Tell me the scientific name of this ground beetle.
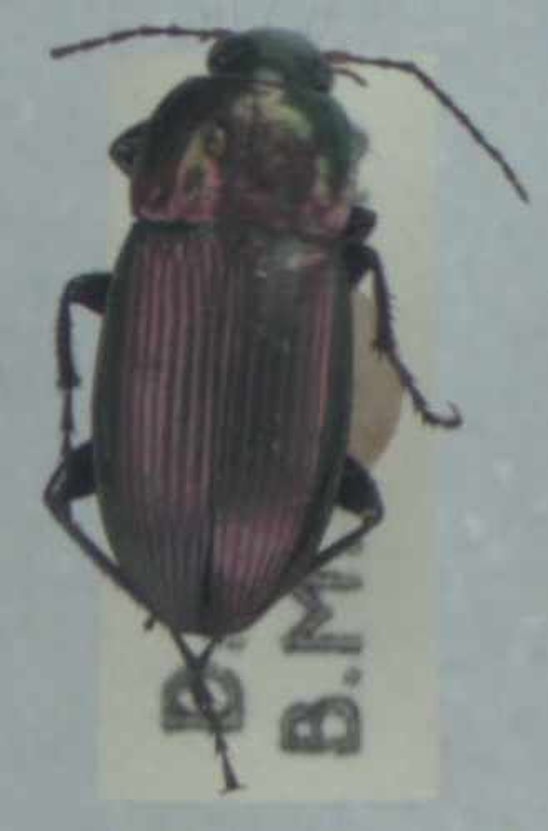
Poecilus versicolor
